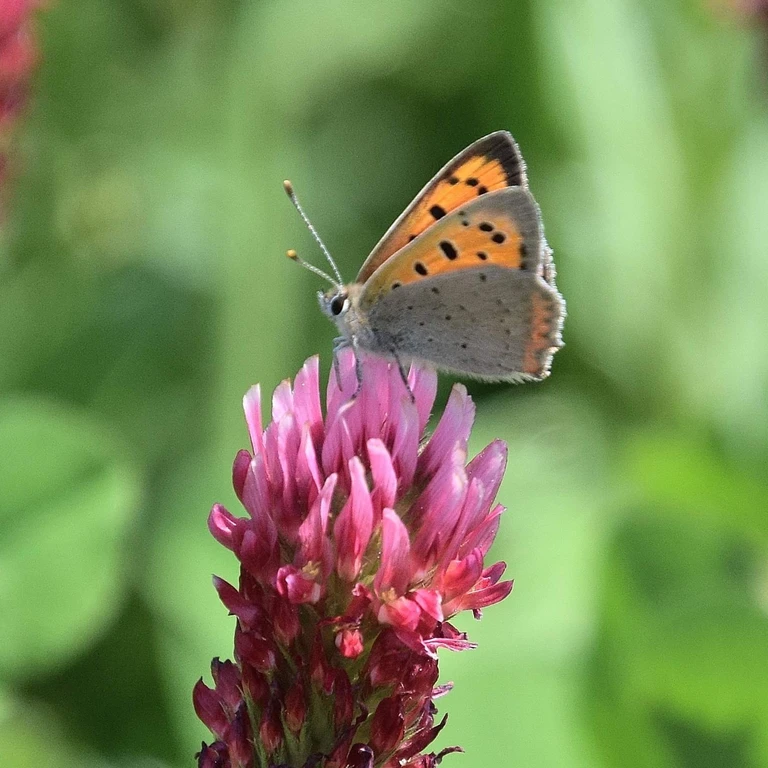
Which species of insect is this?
Lycaena phlaeas
